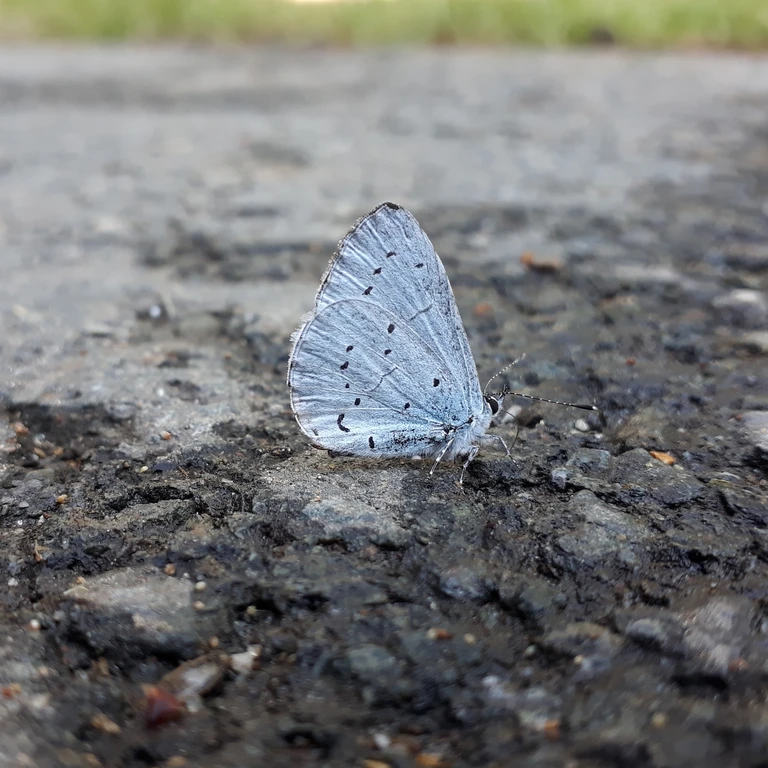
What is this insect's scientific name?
Celastrina argiolus
